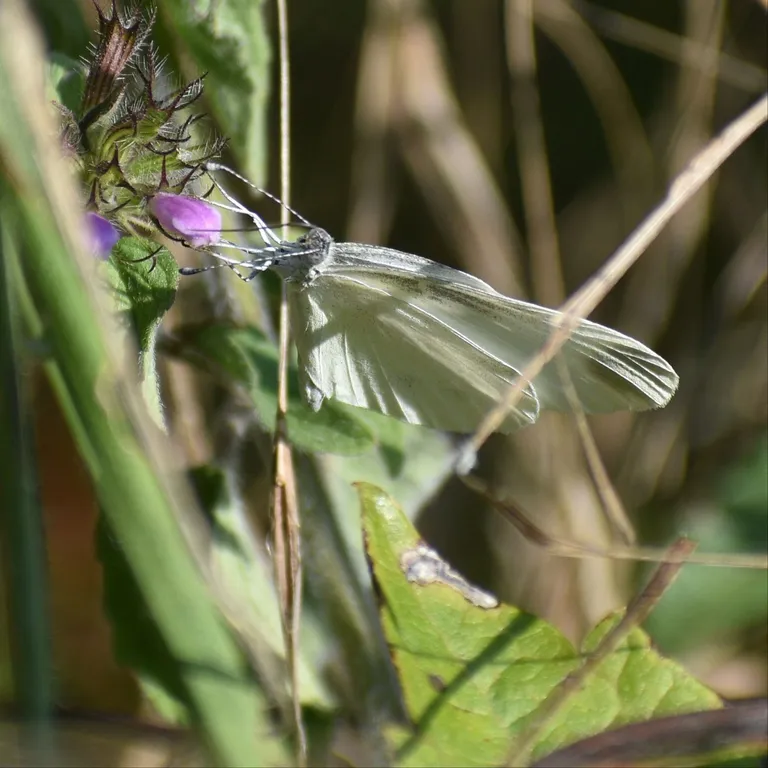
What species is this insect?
Leptidea sinapis/juvernica
